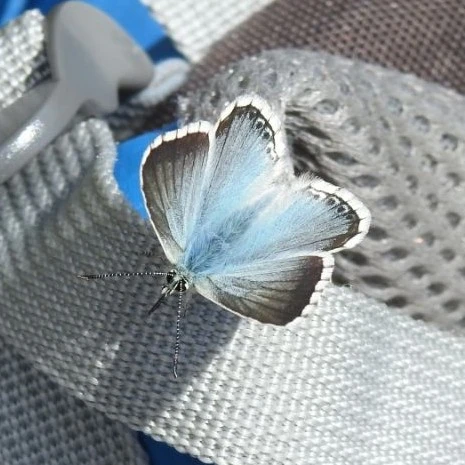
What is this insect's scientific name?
Lysandra coridon
